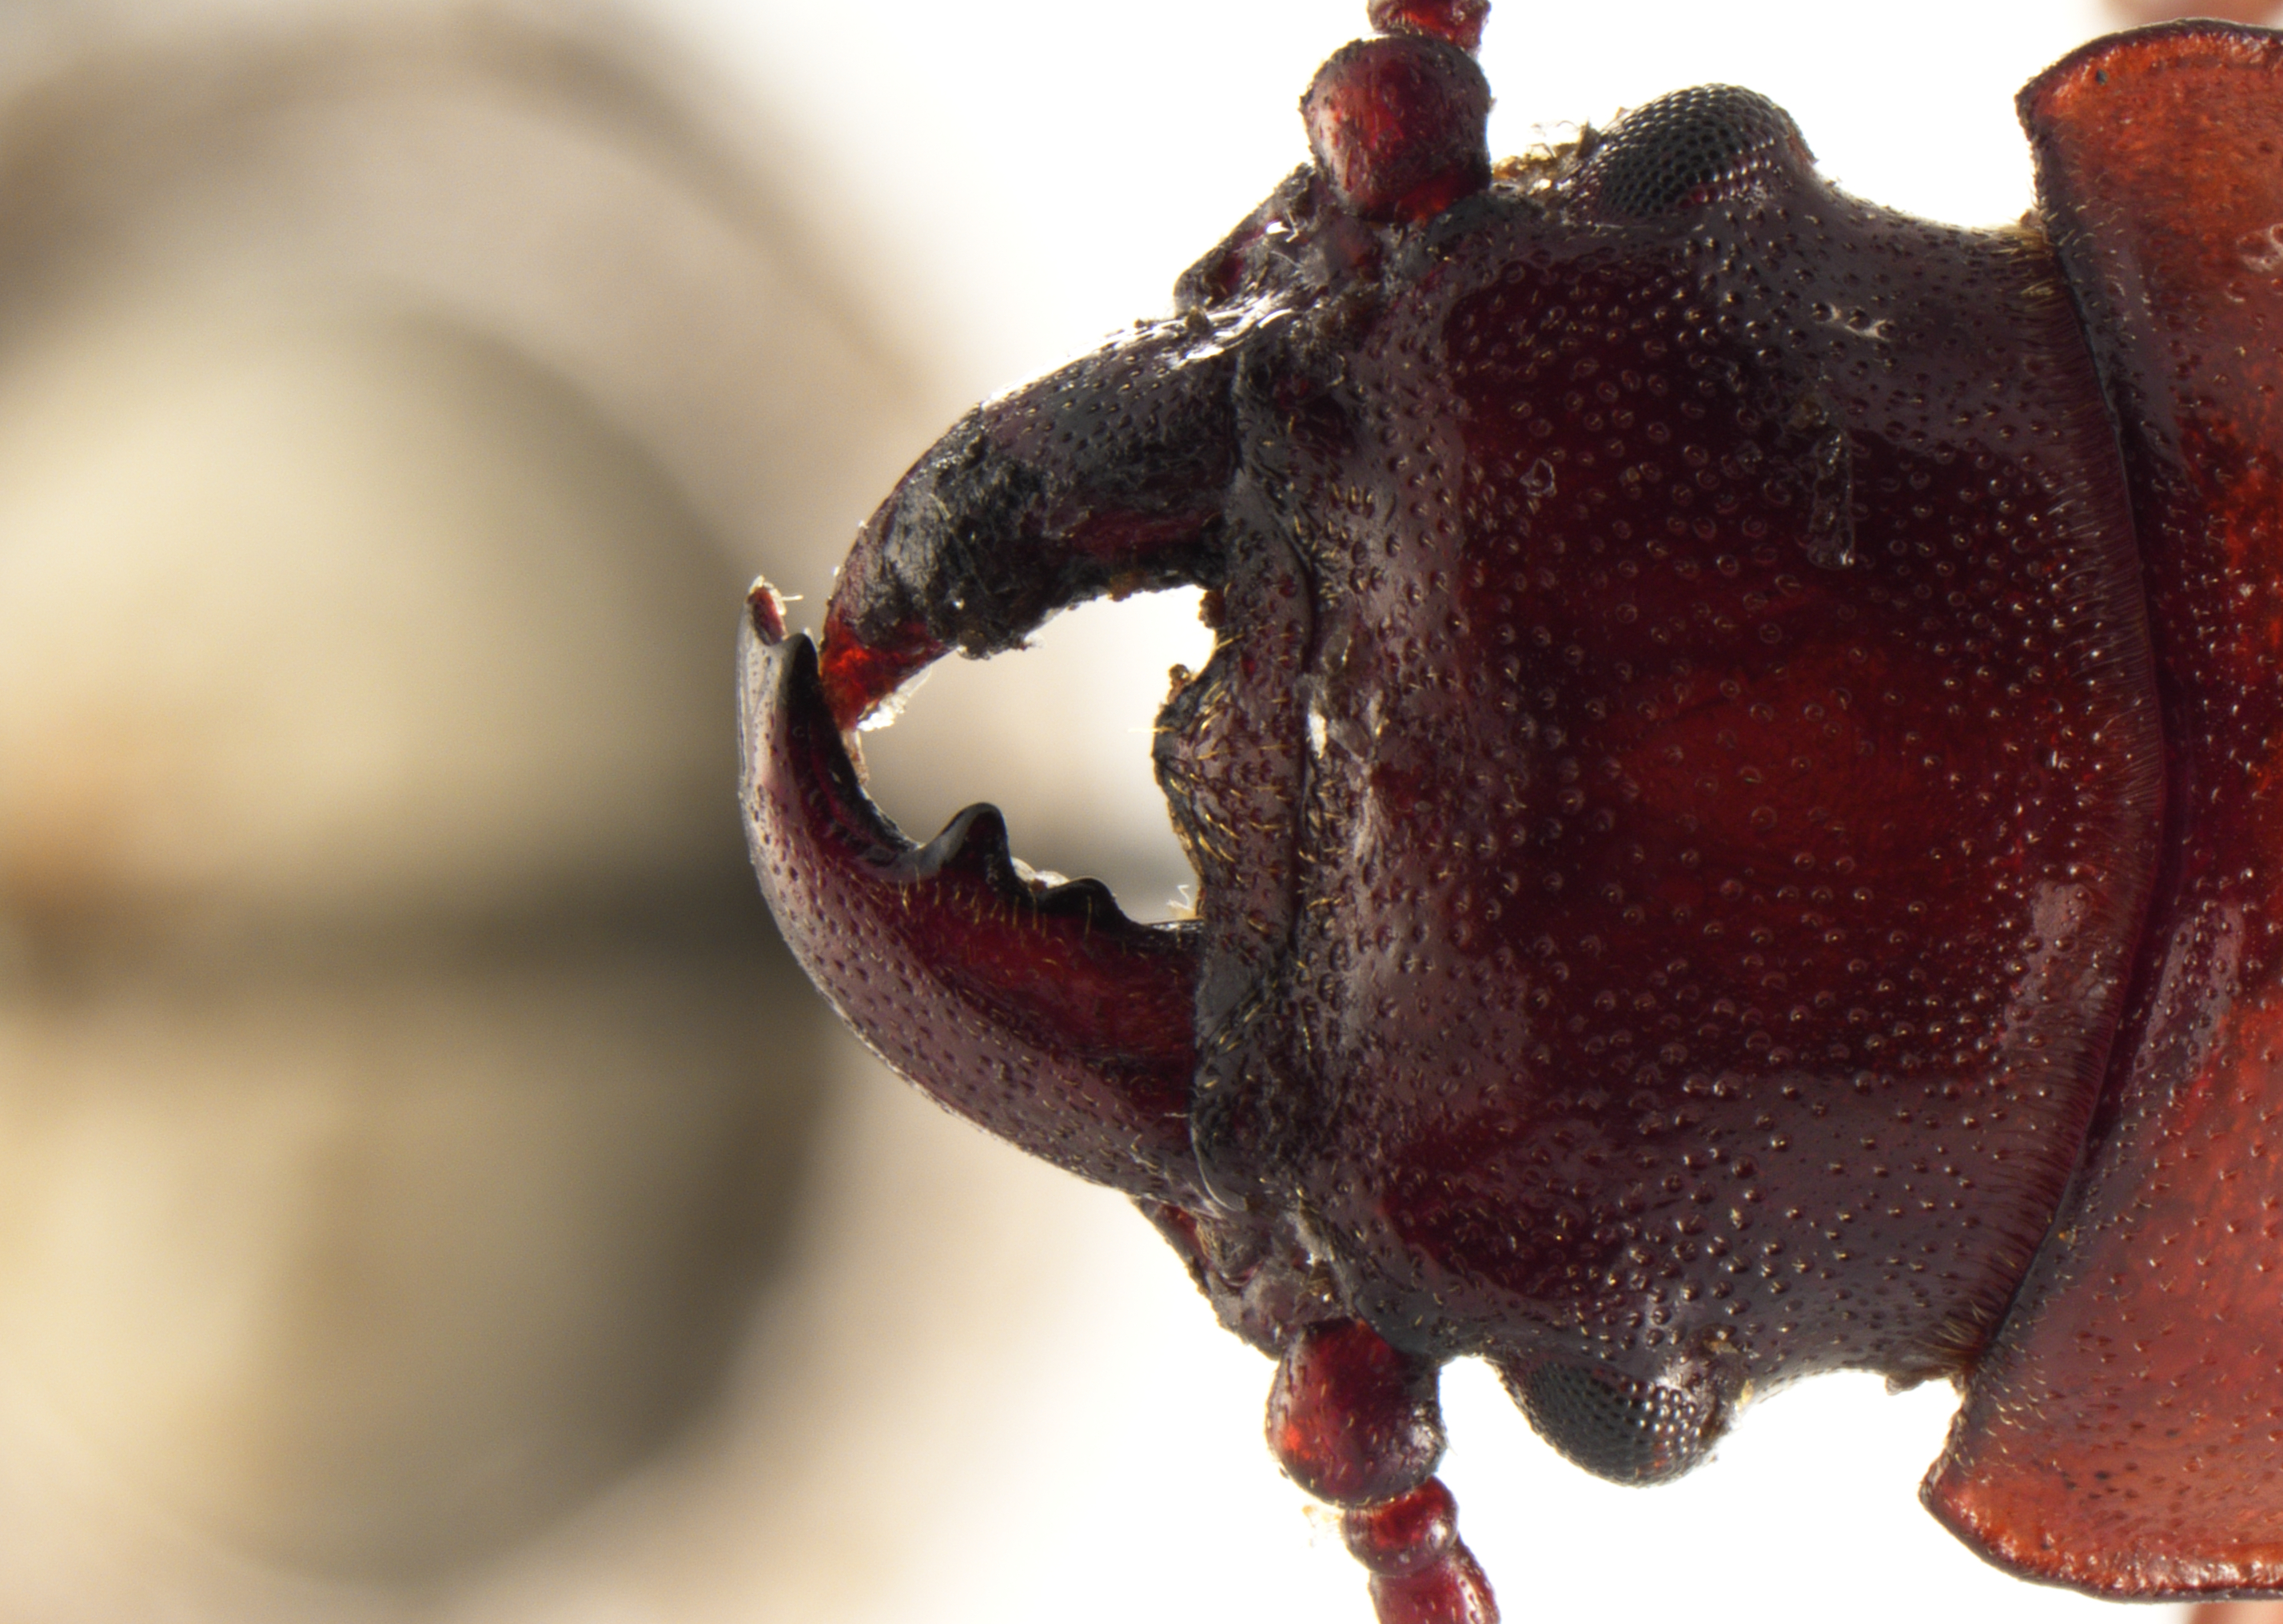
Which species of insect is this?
Parandra punctillata (also Neandra marginicollis)
